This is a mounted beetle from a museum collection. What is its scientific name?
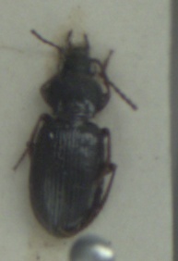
Pterostichus strenuus
